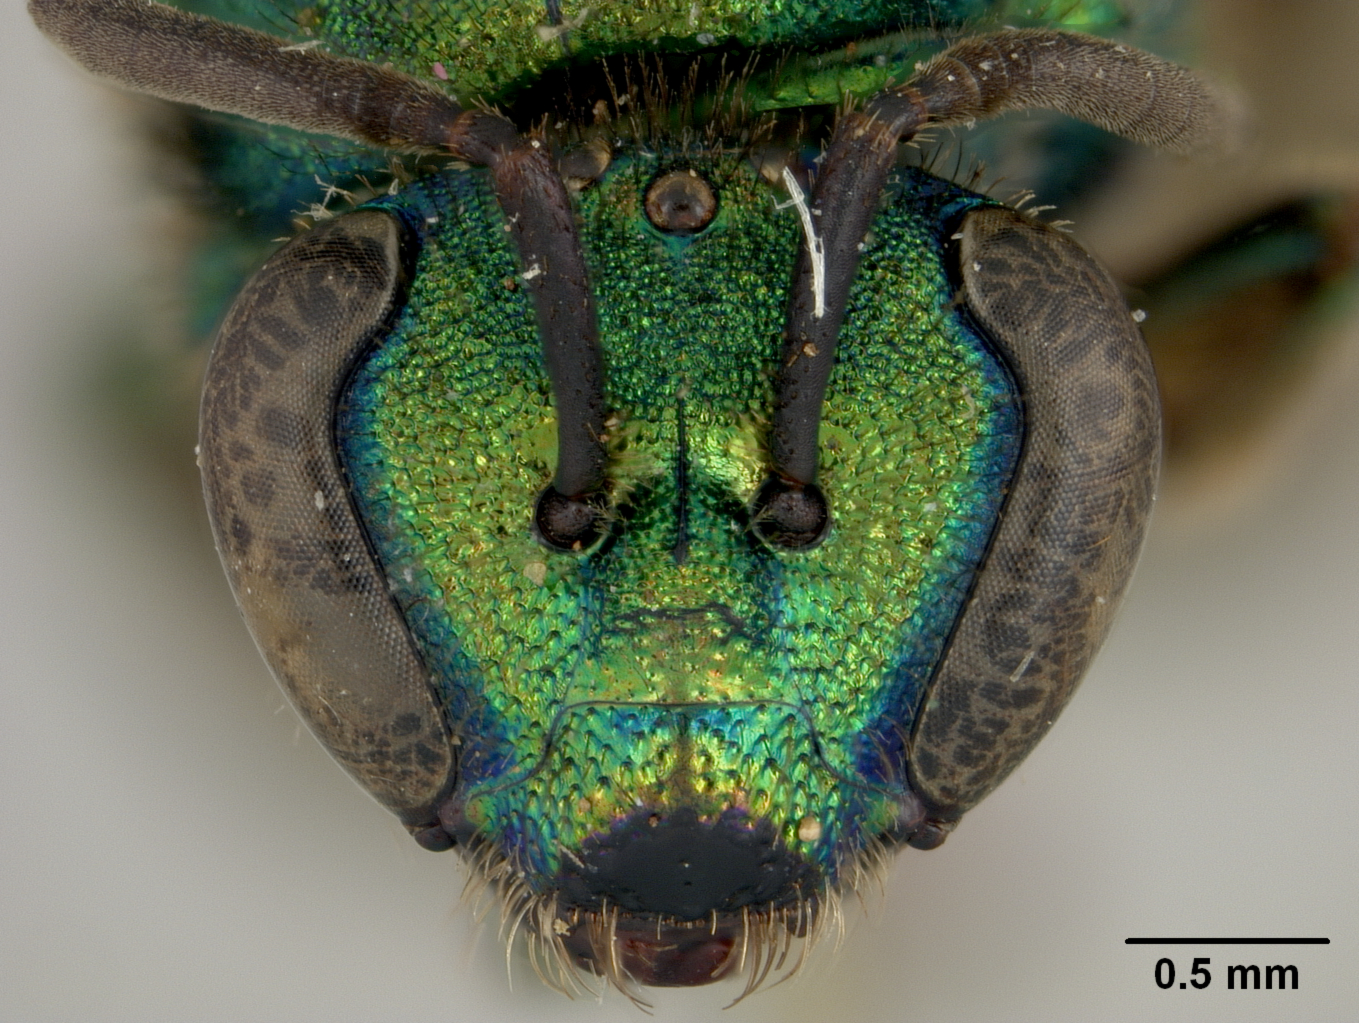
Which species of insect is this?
Augochlora charapina
